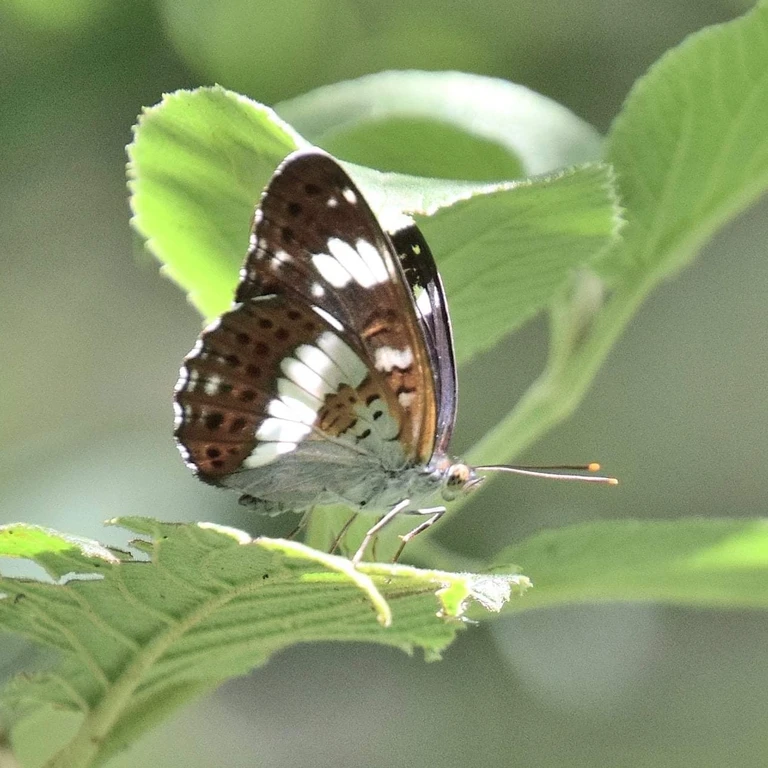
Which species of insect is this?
Limenitis camilla (also Ladoga camilla)
